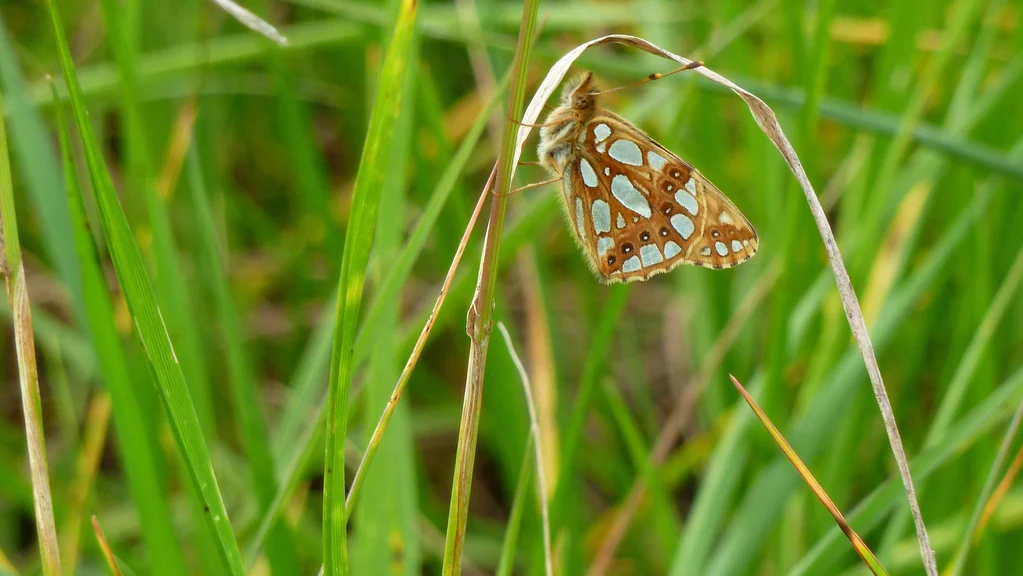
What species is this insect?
Issoria lathonia
